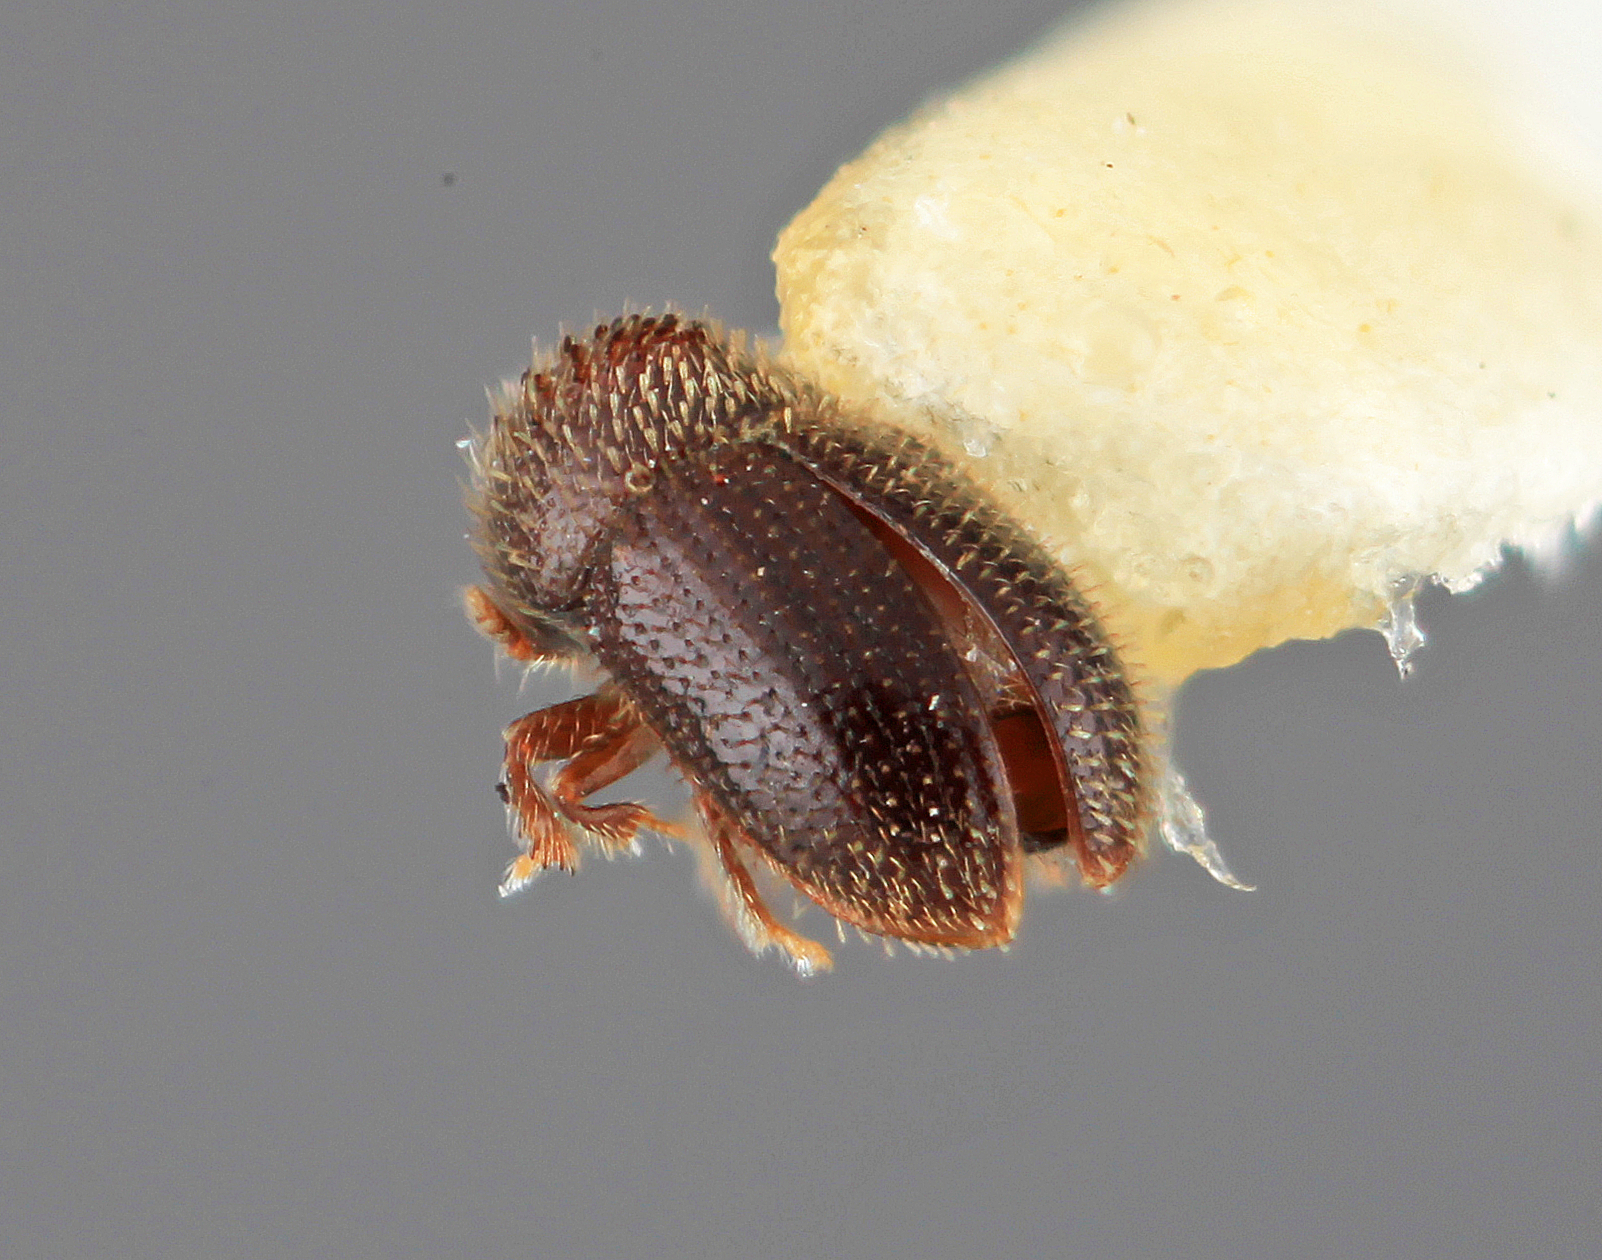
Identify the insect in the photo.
Hypothenemus vesculus
